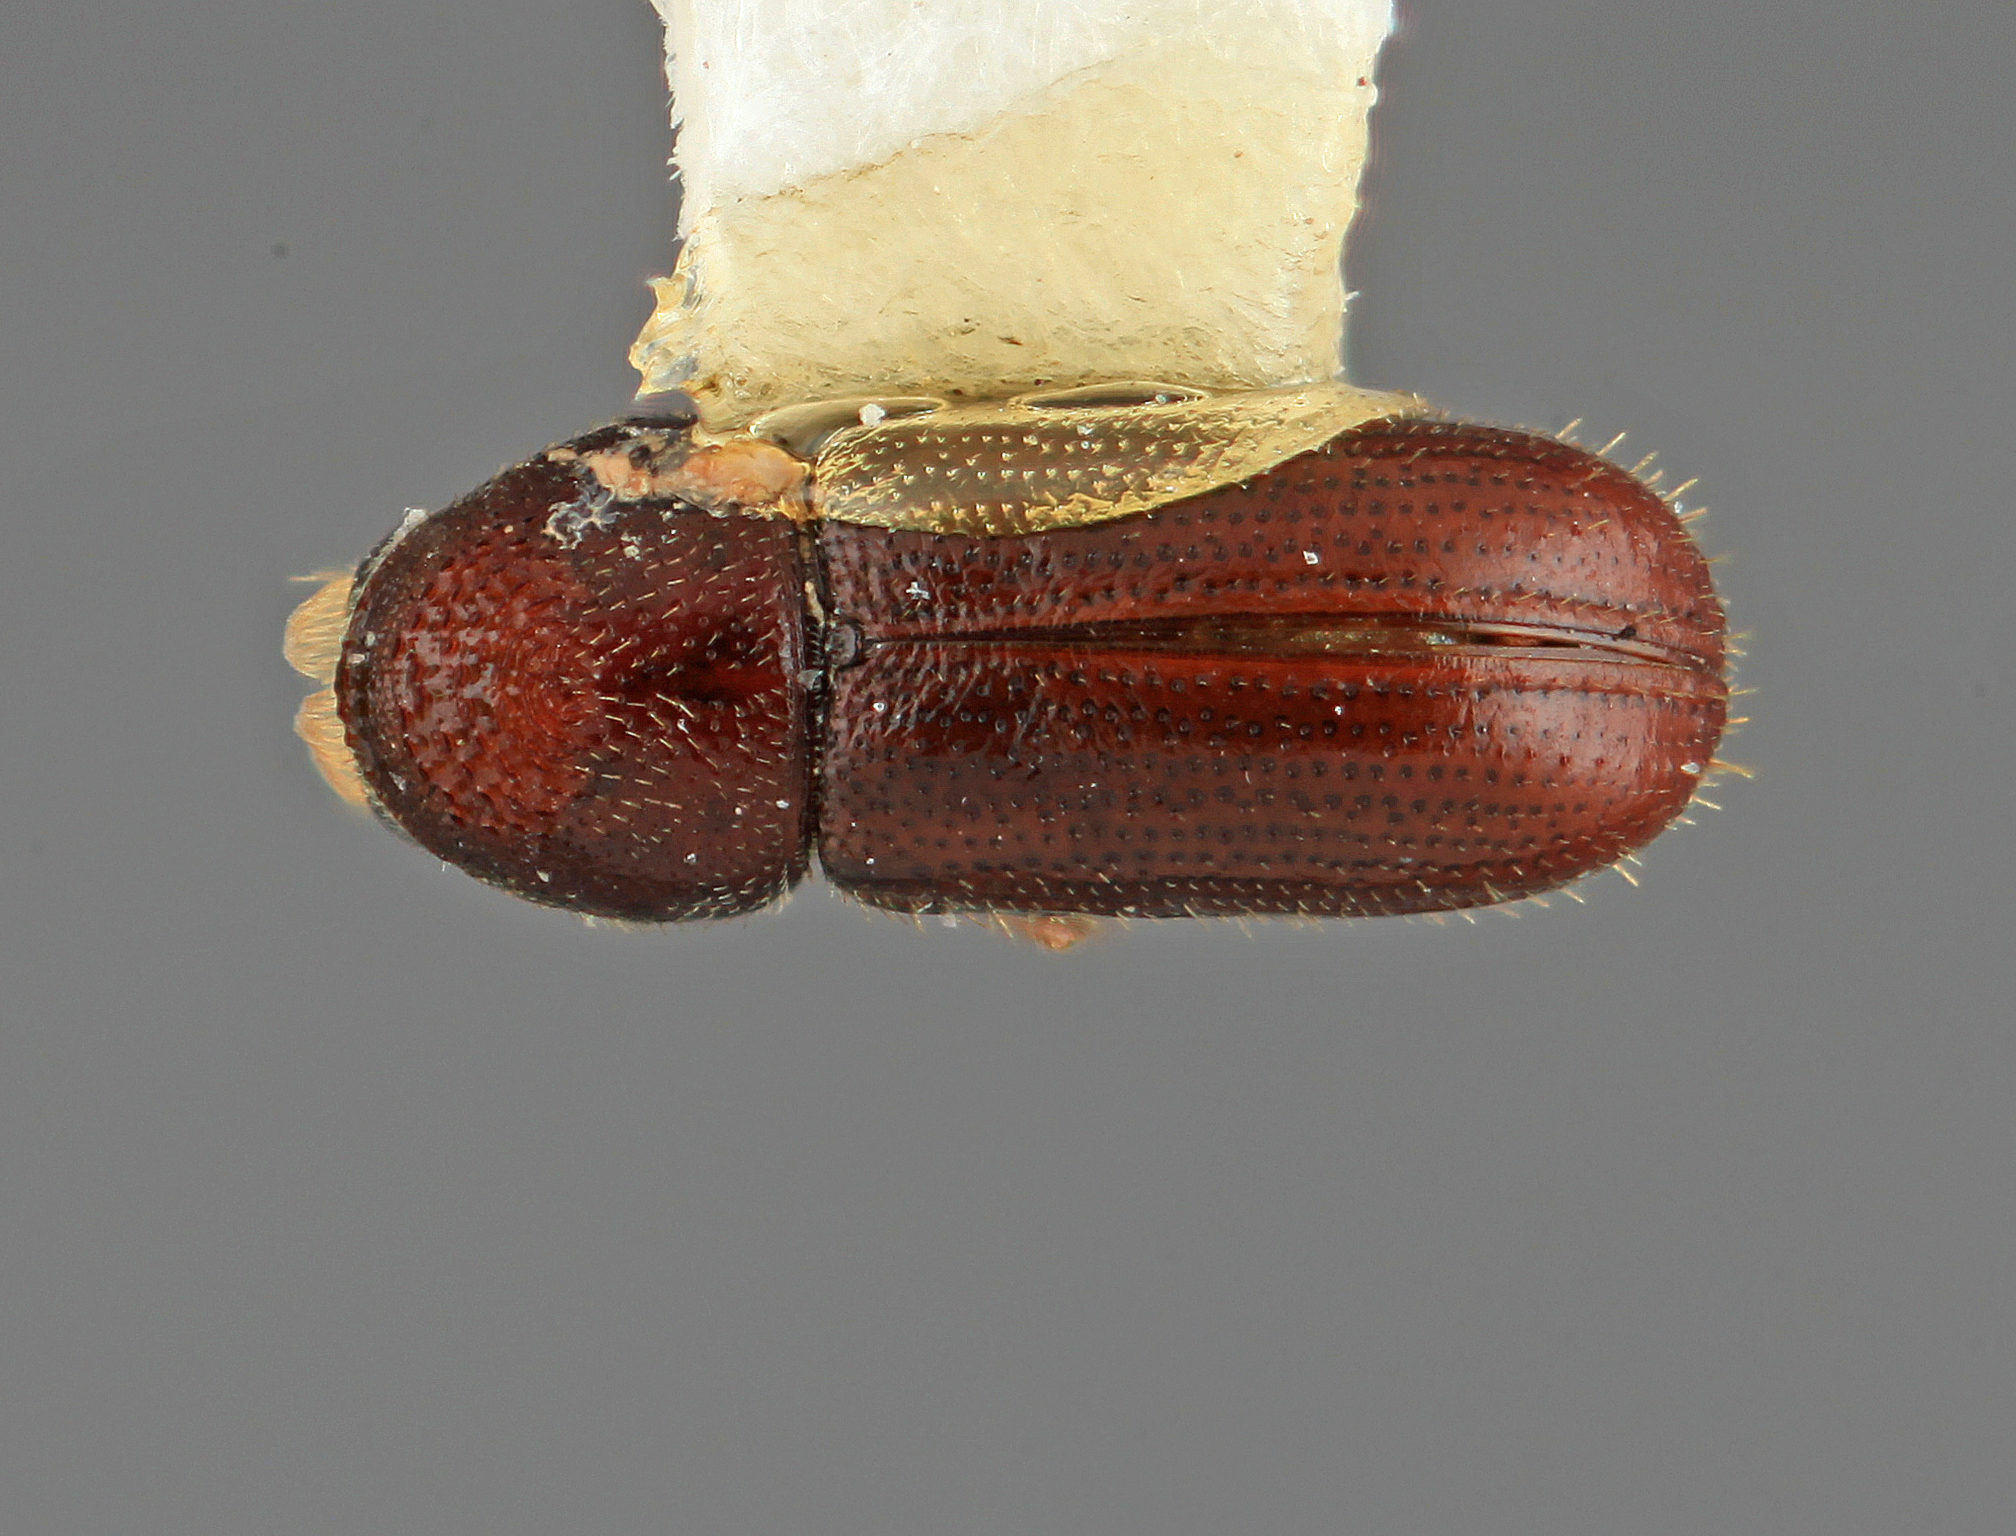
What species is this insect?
Pityophthorus mormon
